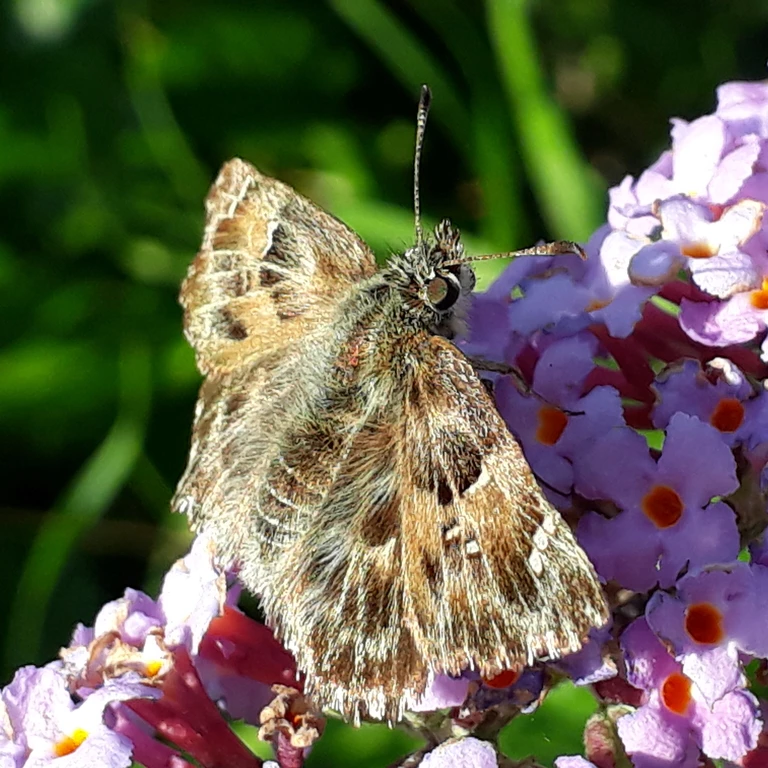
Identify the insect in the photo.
Carcharodus alceae
